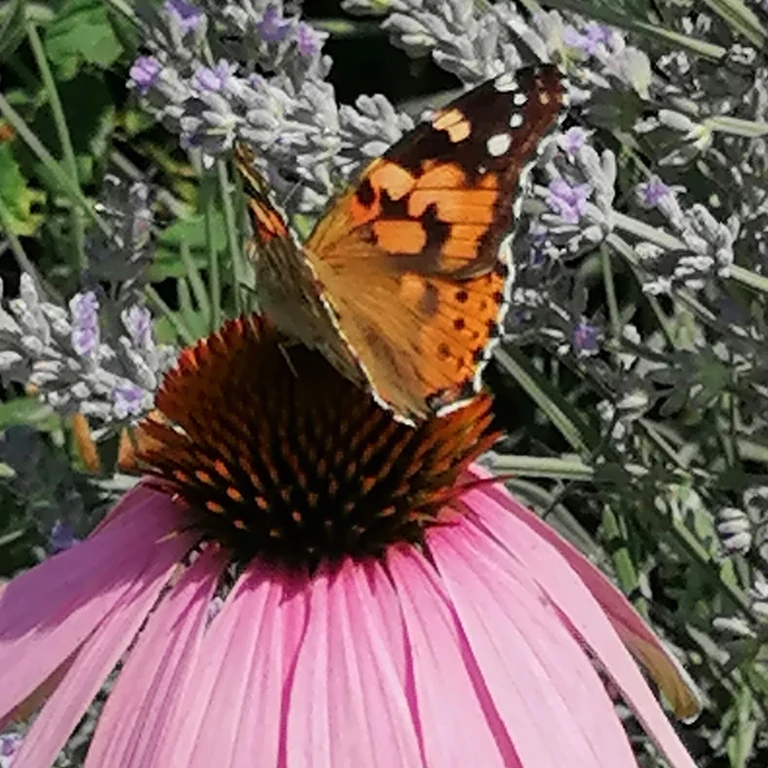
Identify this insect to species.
Vanessa cardui
